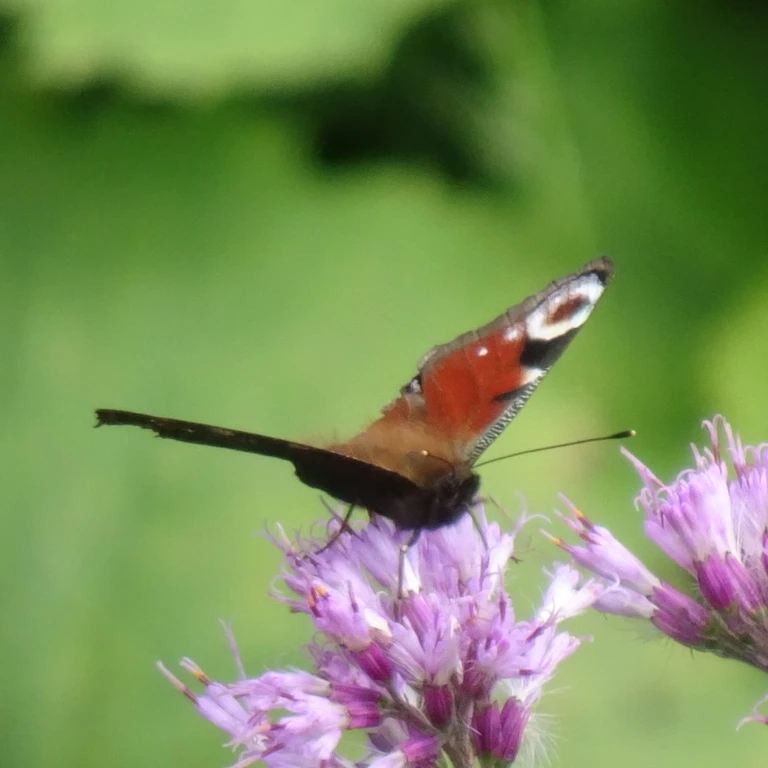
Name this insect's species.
Aglais io
